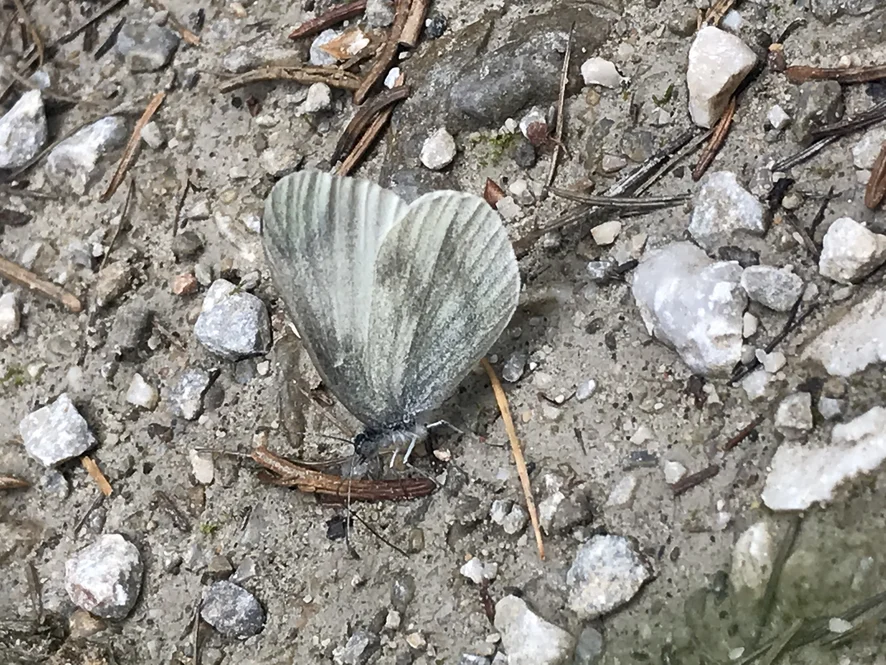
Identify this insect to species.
Leptidea sinapis/juvernica
